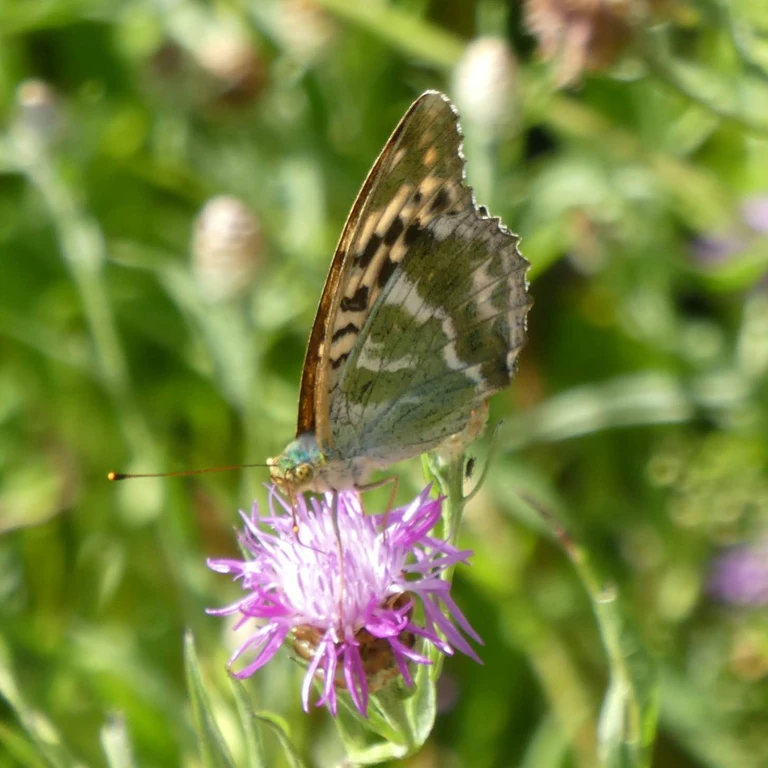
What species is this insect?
Argynnis paphia
